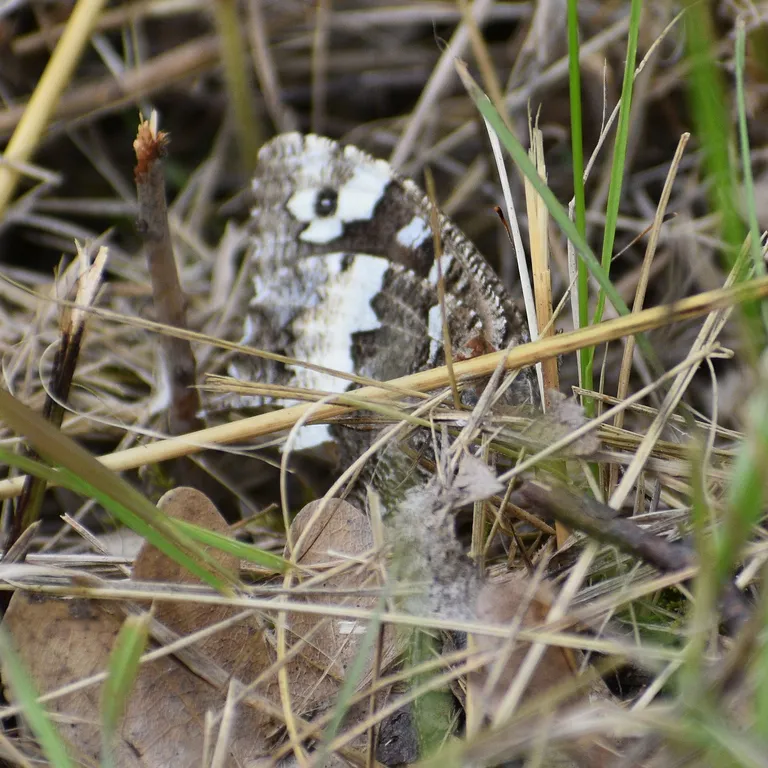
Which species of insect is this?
Brintesia circe
